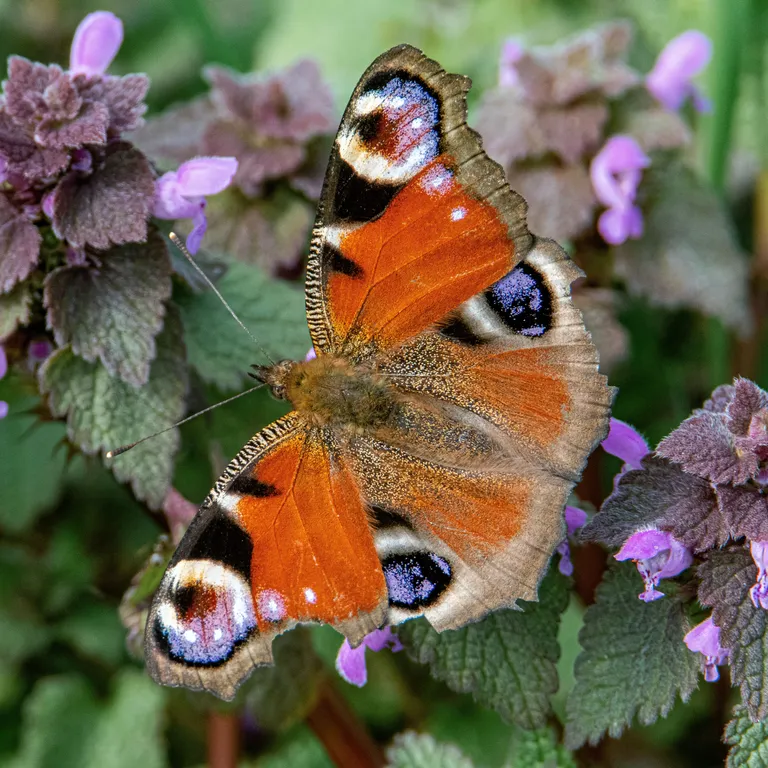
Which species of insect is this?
Aglais io
